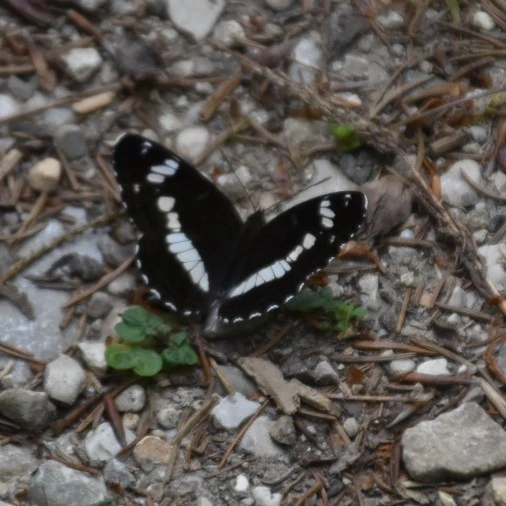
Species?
Limenitis camilla (also Ladoga camilla)
